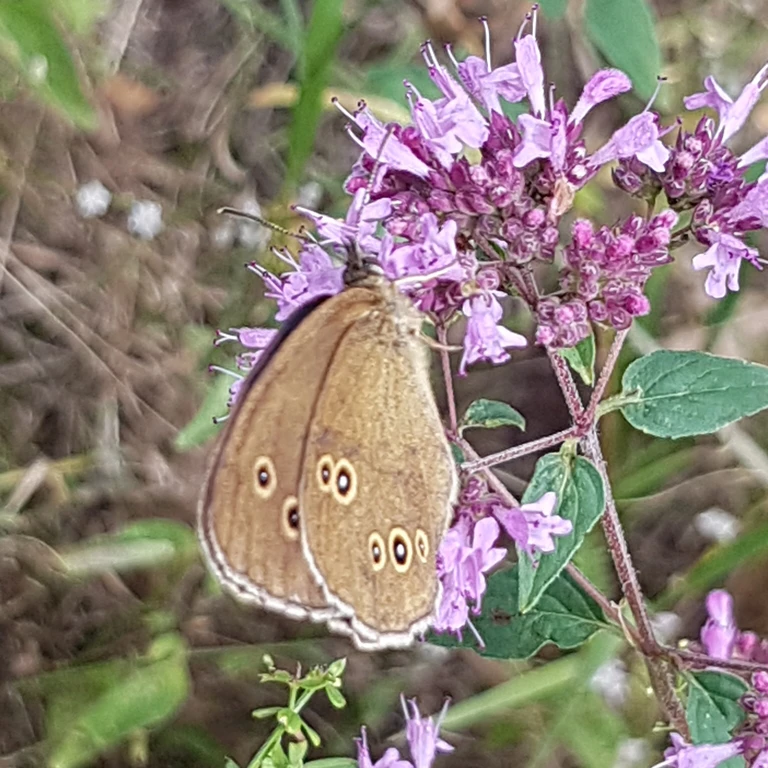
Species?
Aphantopus hyperantus
